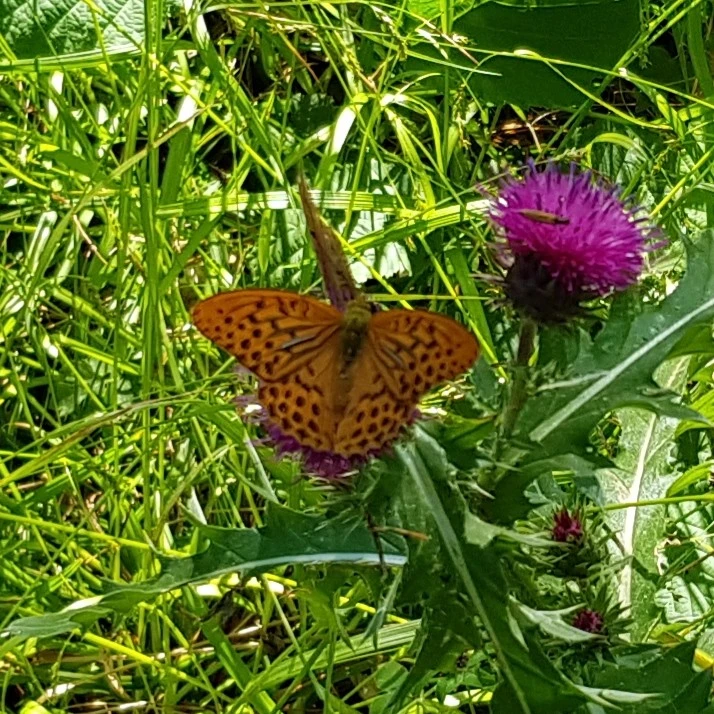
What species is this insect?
Argynnis paphia
